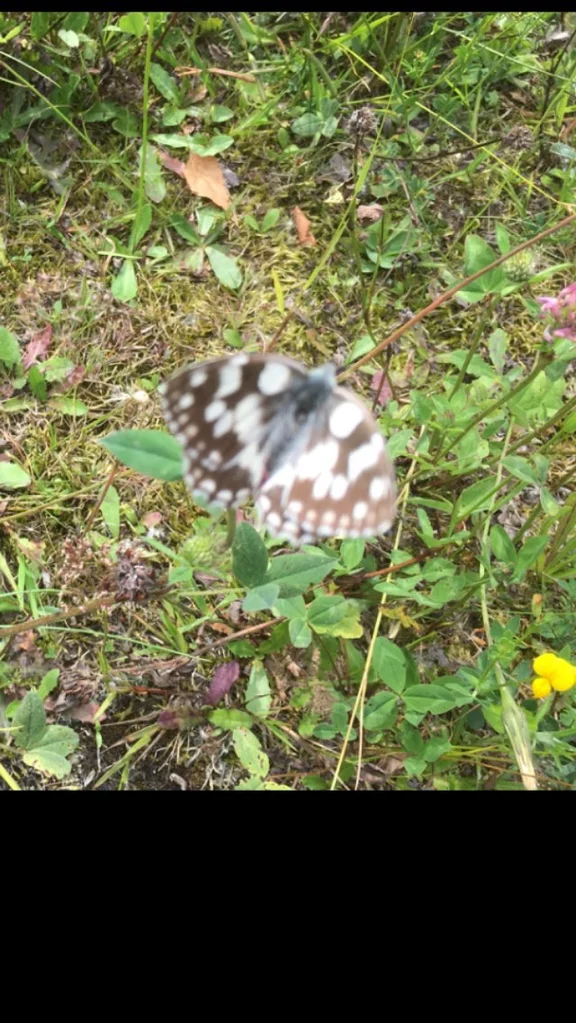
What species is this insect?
Melanargia galathea
